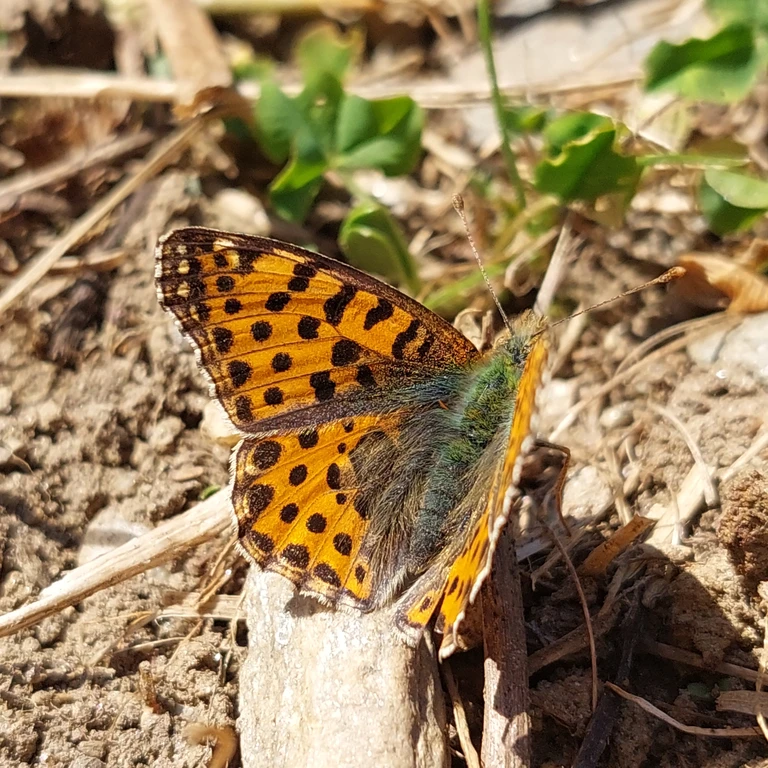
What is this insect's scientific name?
Issoria lathonia
